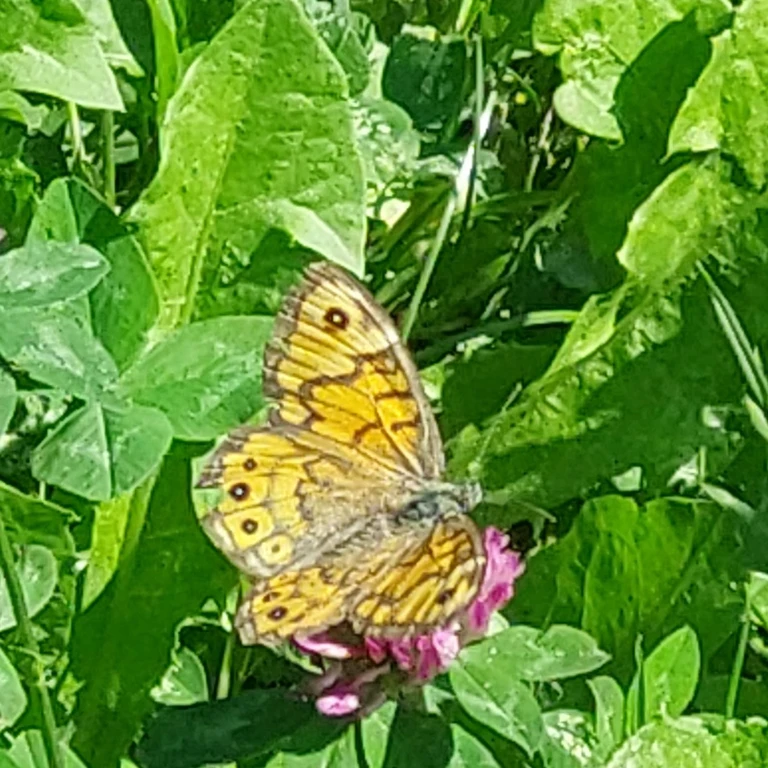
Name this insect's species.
Lasiommata megera (also Pararge megera)
